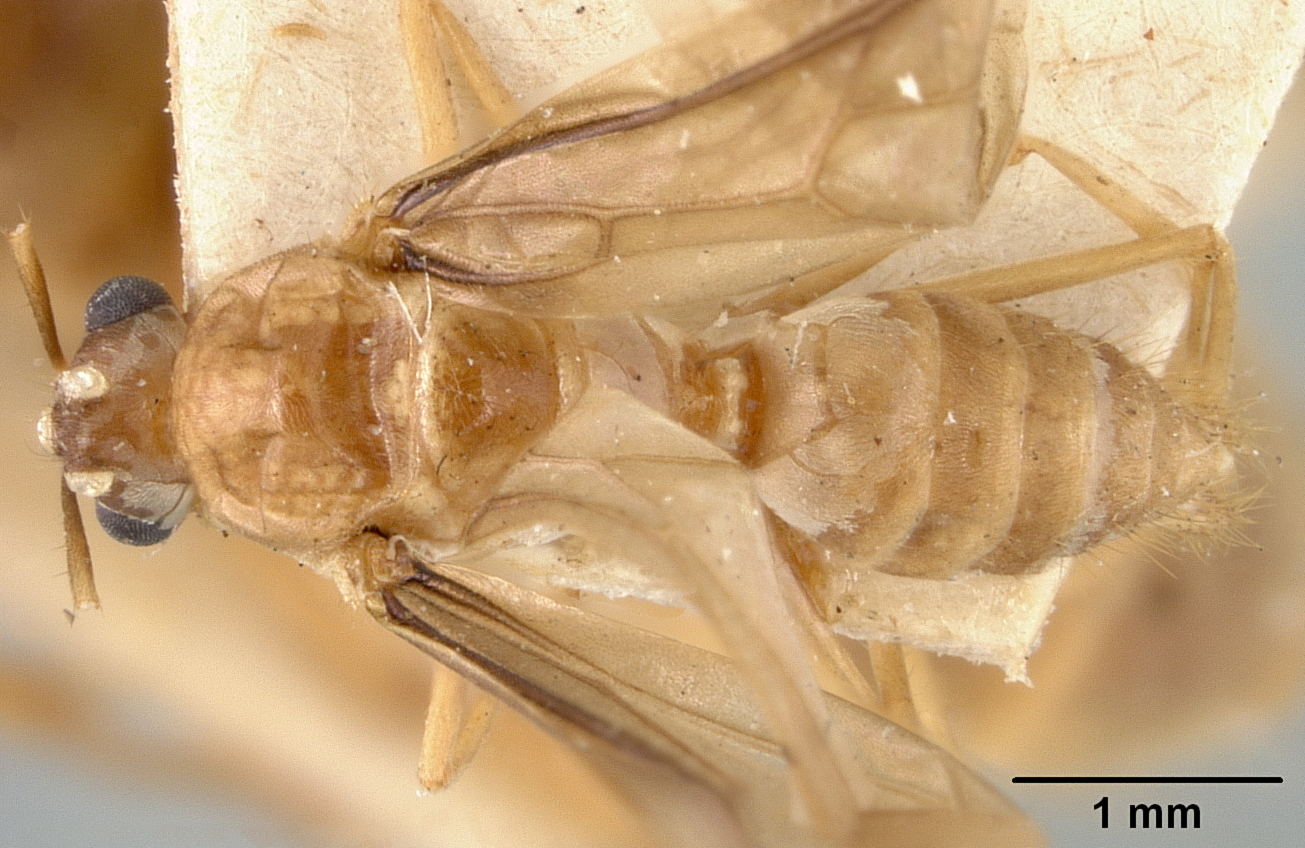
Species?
Pseudolasius mayri
